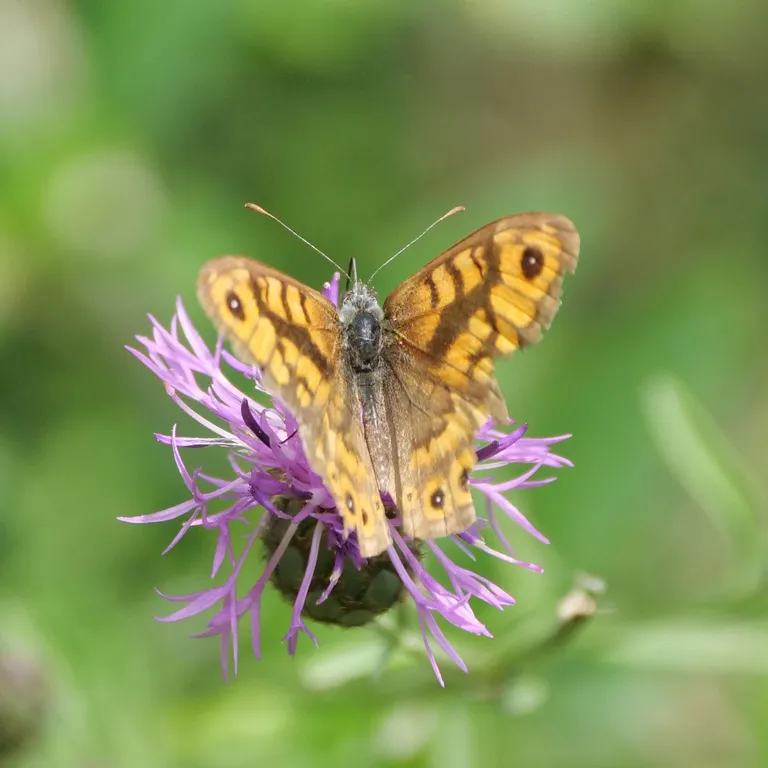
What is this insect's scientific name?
Lasiommata megera (also Pararge megera)
